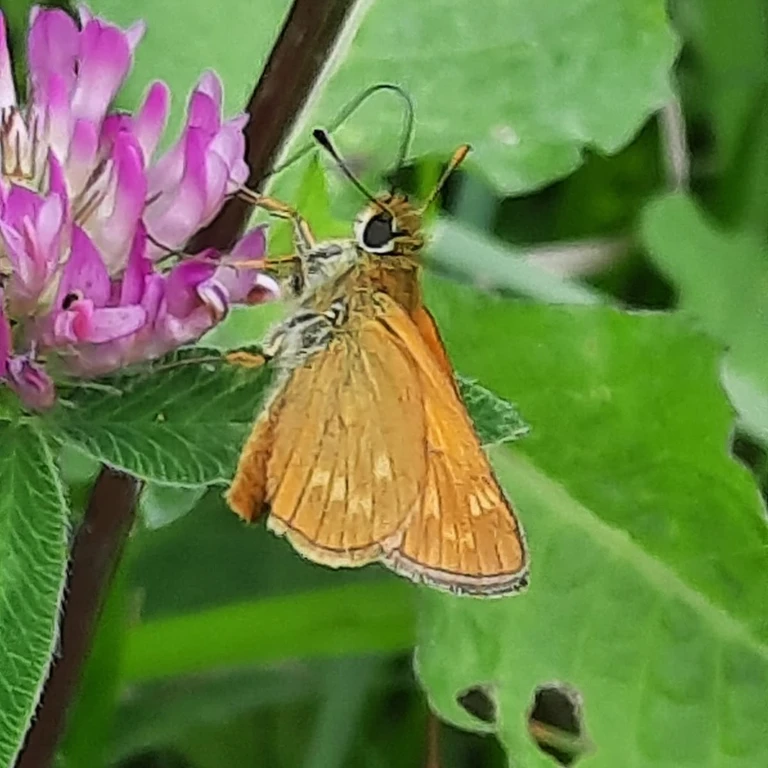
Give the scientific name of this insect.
Ochlodes sylvanus (also Ochlodes venata)
